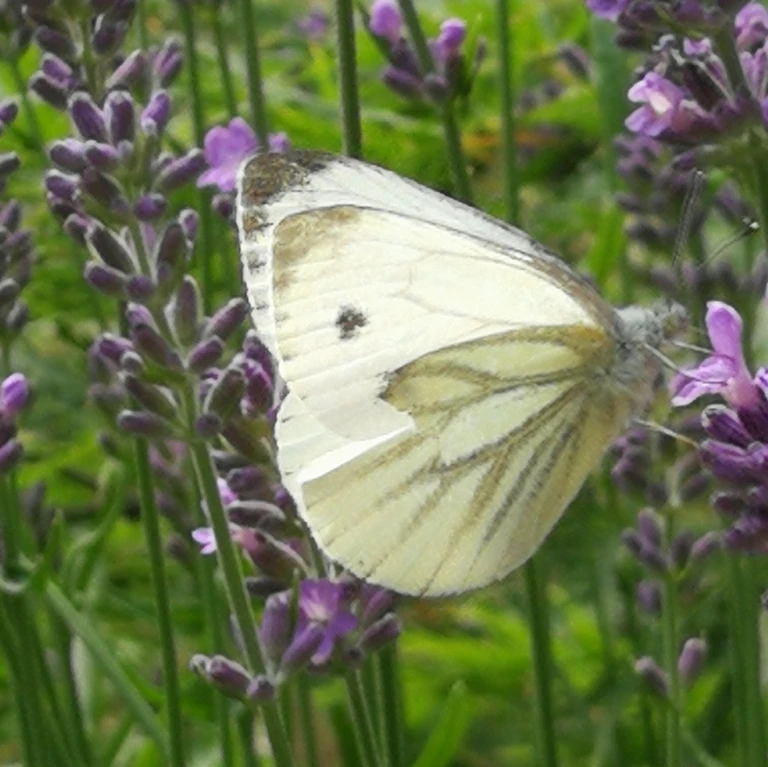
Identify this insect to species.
Pieris napi
